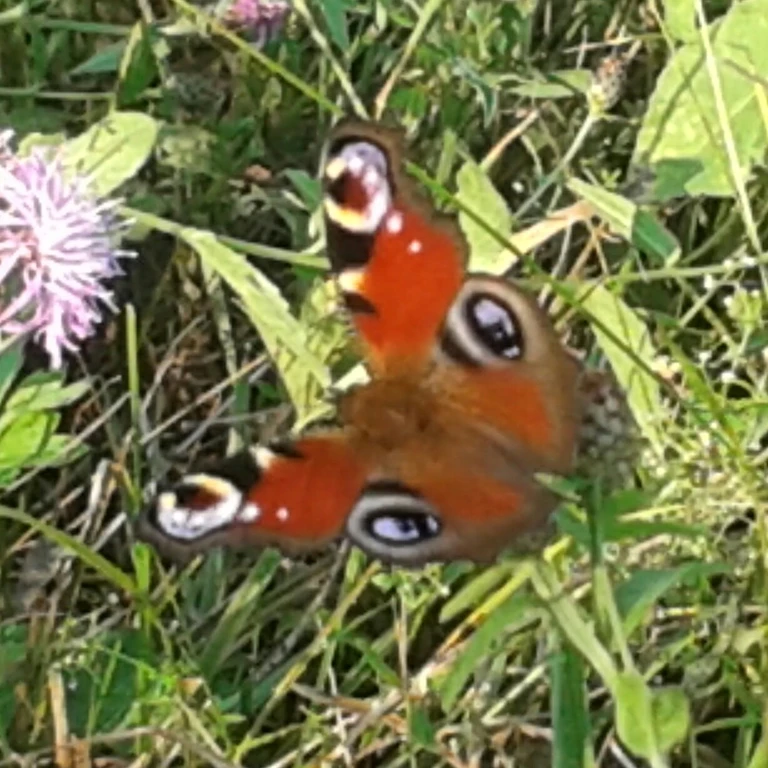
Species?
Aglais io
